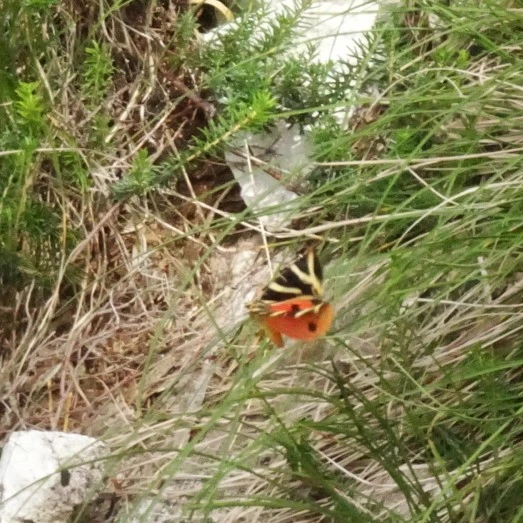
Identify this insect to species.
Euplagia quadripunctaria
